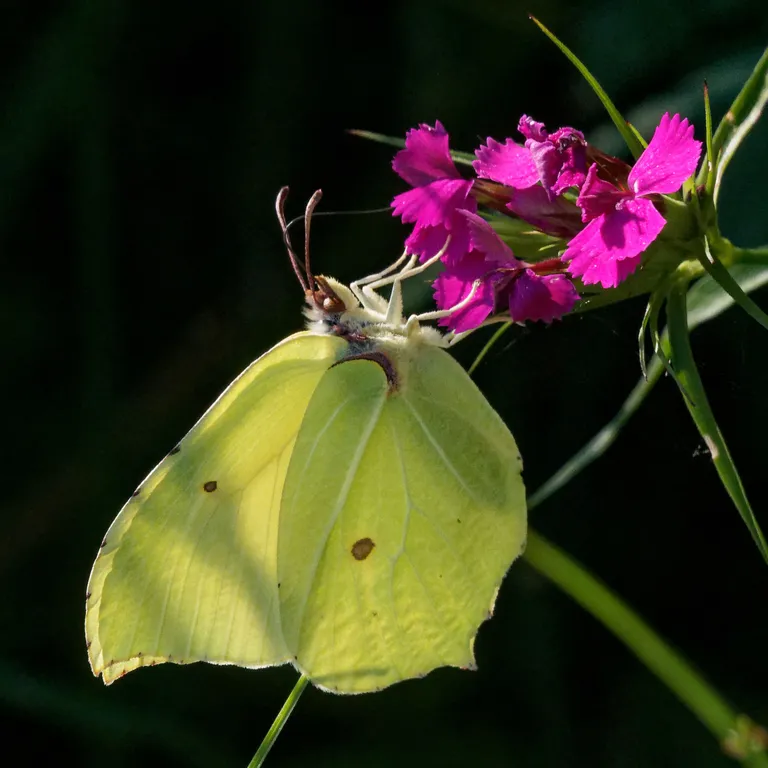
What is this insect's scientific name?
Gonepteryx rhamni
